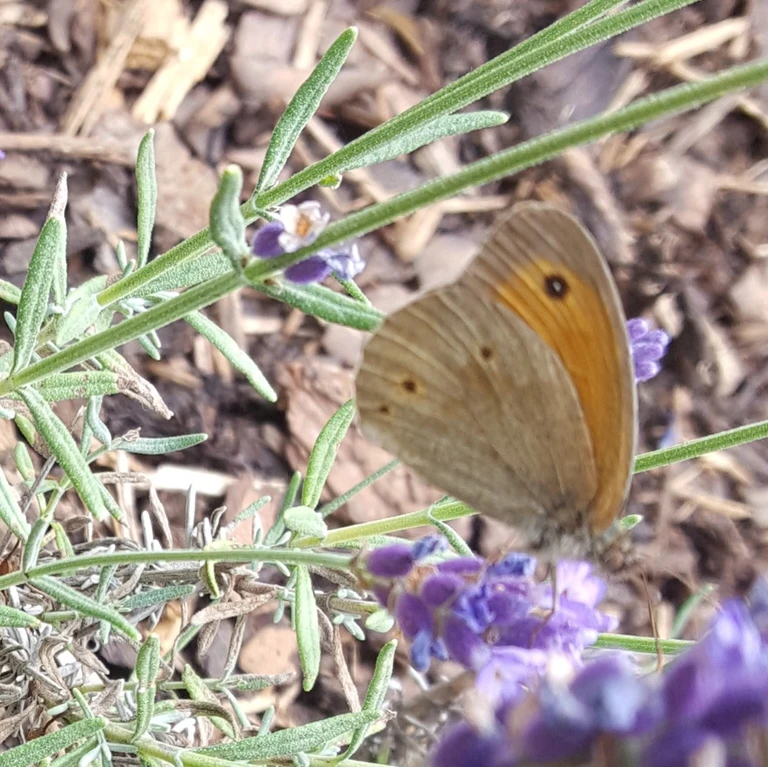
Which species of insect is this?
Maniola jurtina
